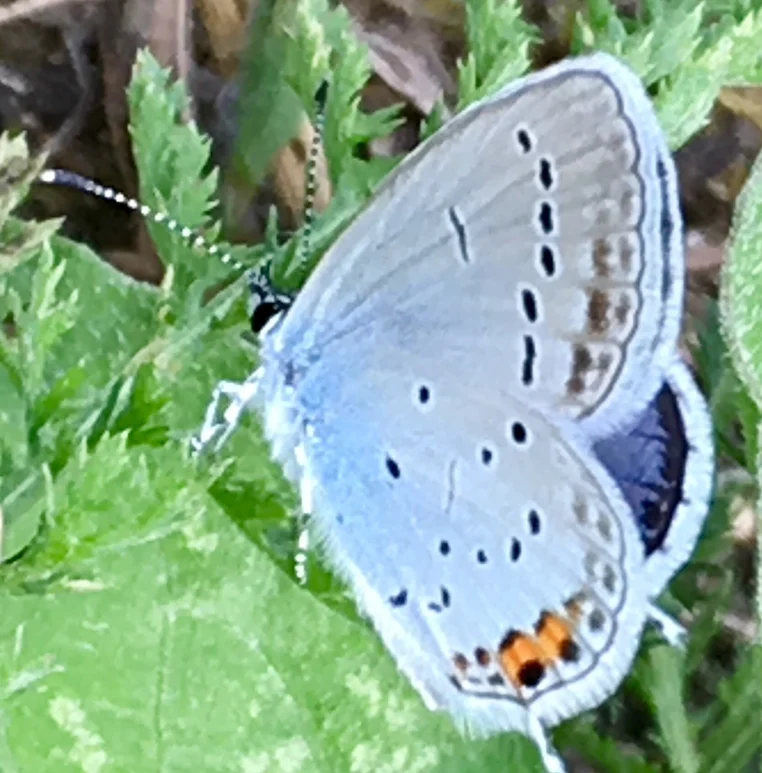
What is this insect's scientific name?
Cupido argiades (also Elkalyce argiades)
